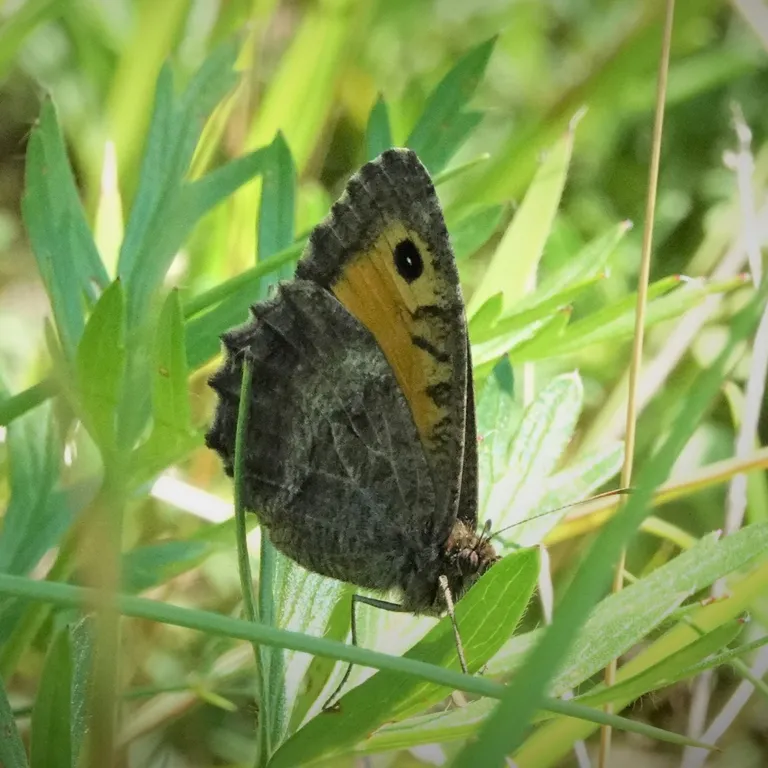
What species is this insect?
Arethusana arethusa
